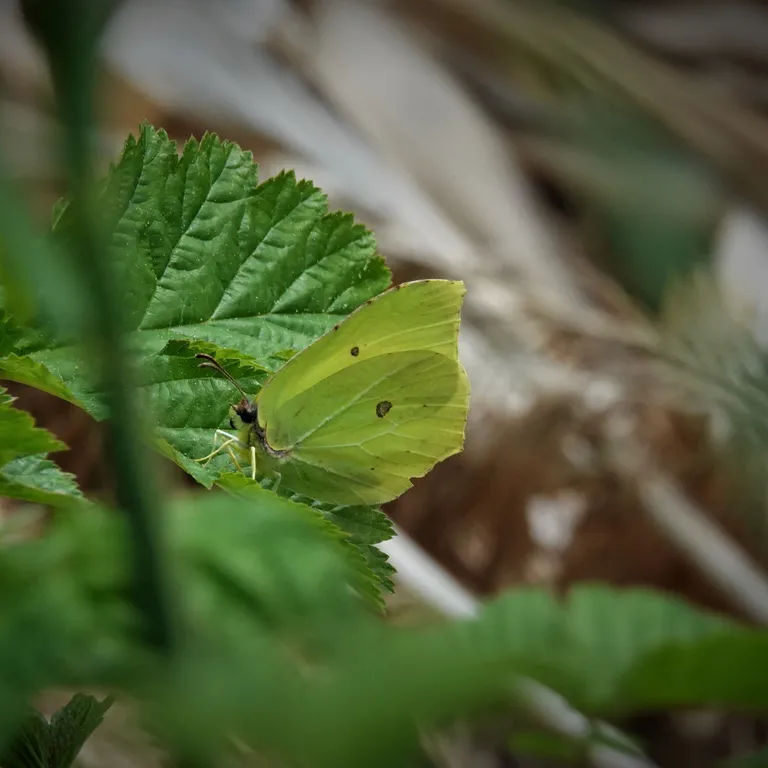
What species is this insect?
Gonepteryx rhamni
